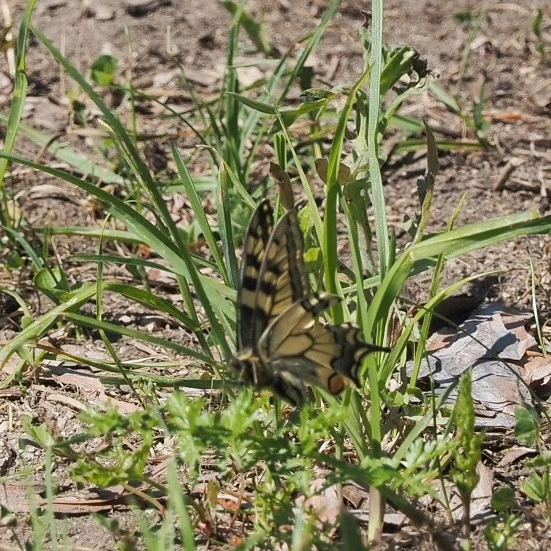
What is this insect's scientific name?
Papilio machaon
